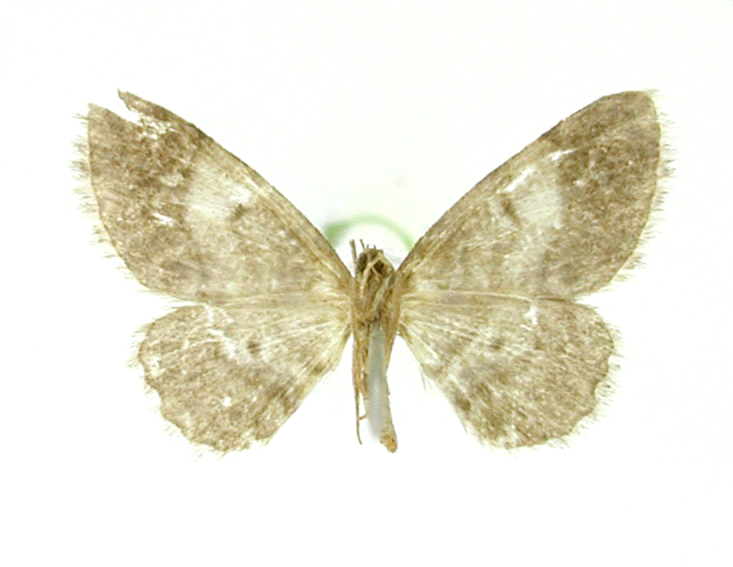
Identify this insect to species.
Boarmia enana
